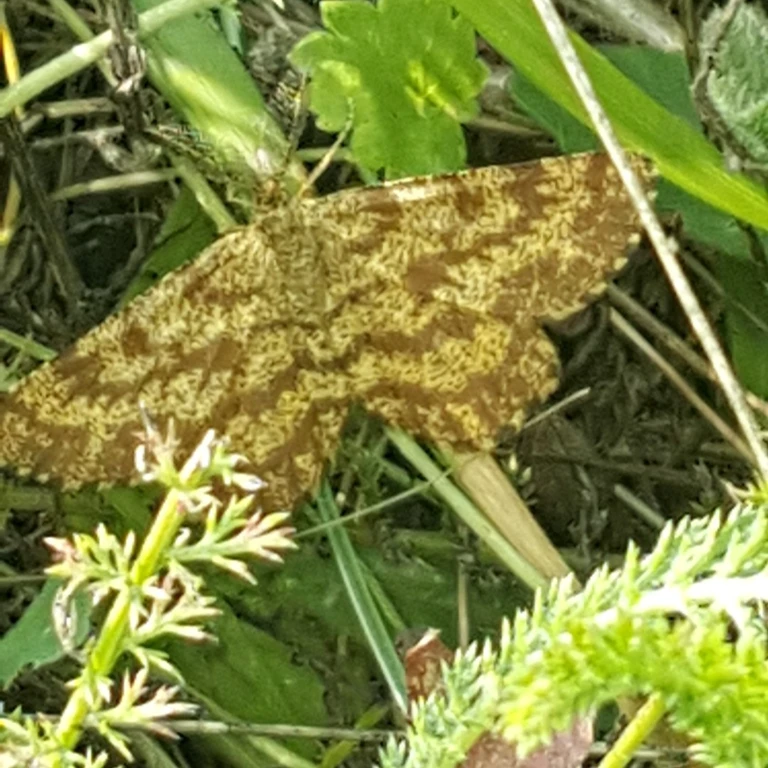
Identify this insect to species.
Ematurga atomaria
